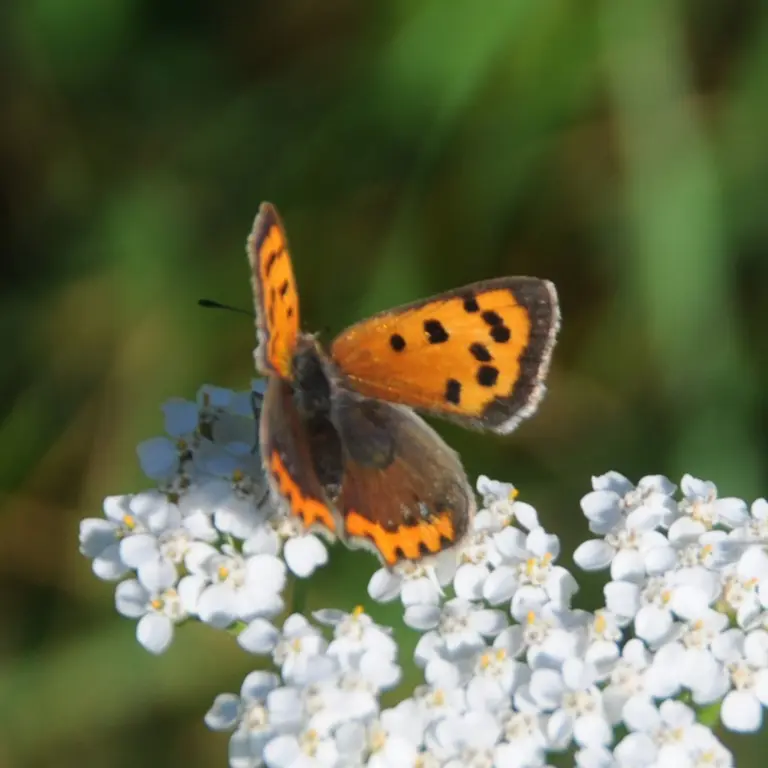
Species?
Lycaena phlaeas
